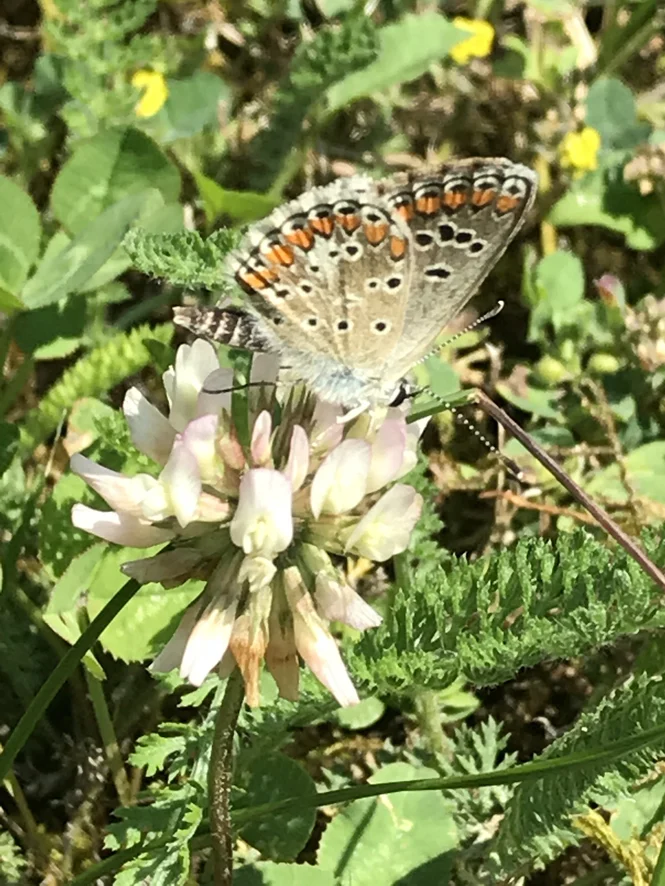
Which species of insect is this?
Aricia agestis/artaxerxes
